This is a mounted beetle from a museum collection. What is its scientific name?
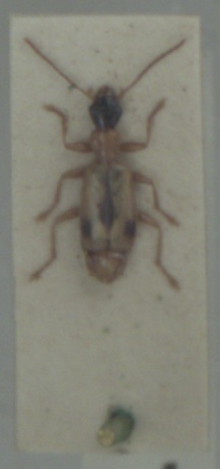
Demetrias imperialis
